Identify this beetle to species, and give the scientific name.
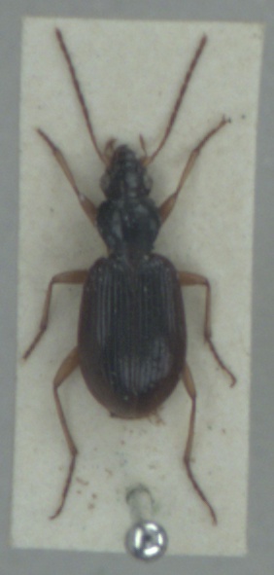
Paranchus albipes
